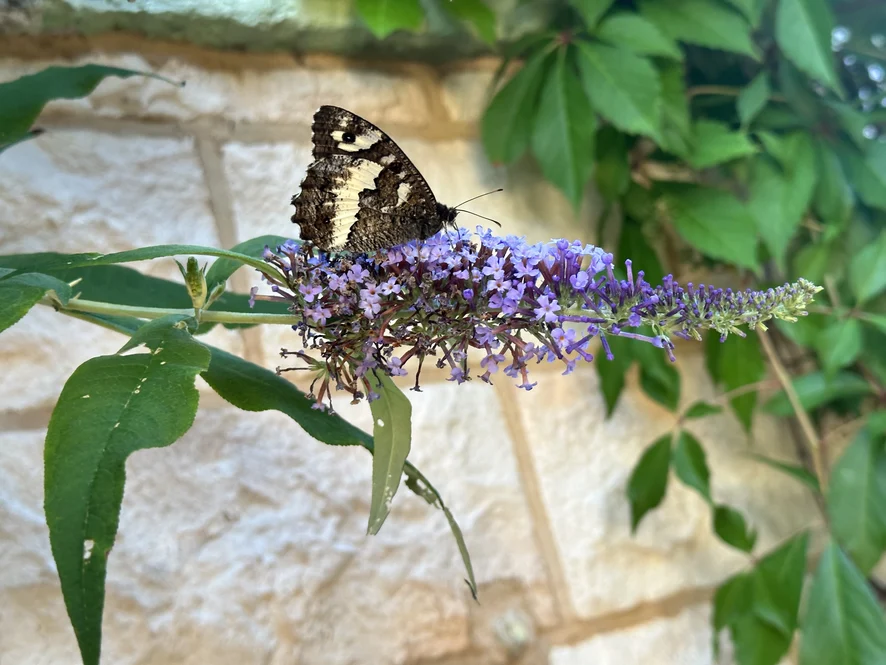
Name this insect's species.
Brintesia circe
